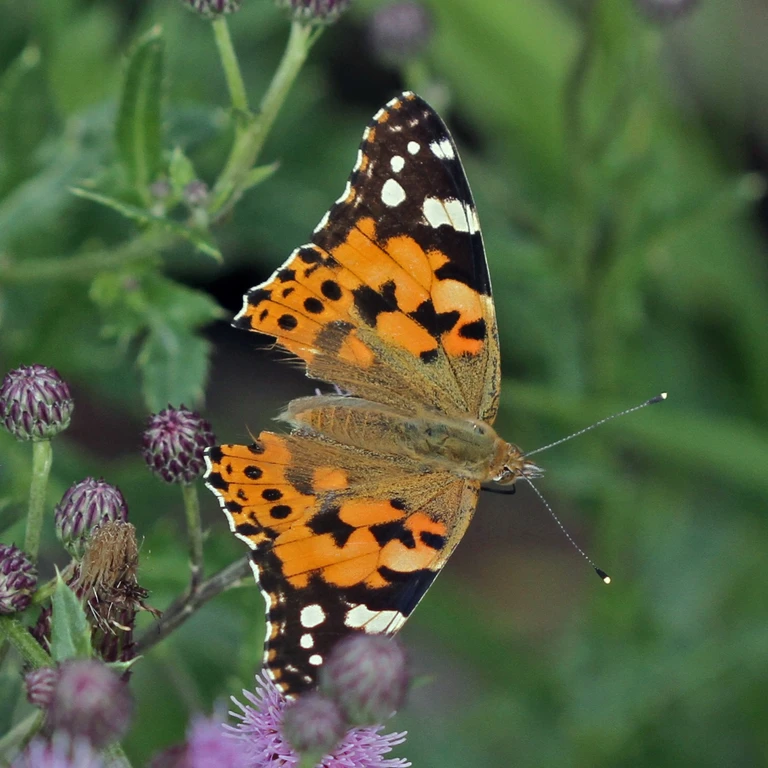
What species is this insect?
Vanessa cardui
